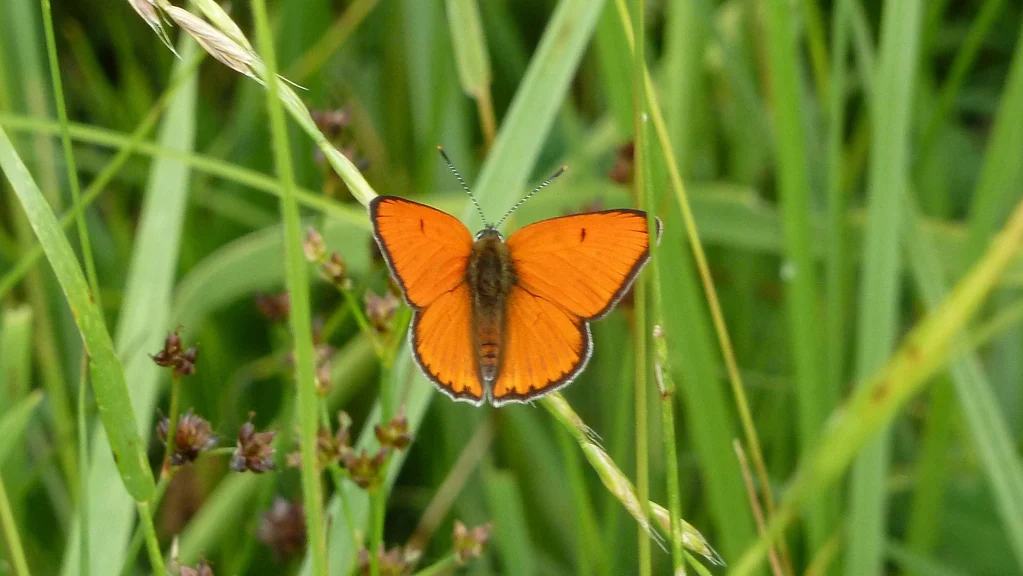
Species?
Lycaena dispar
